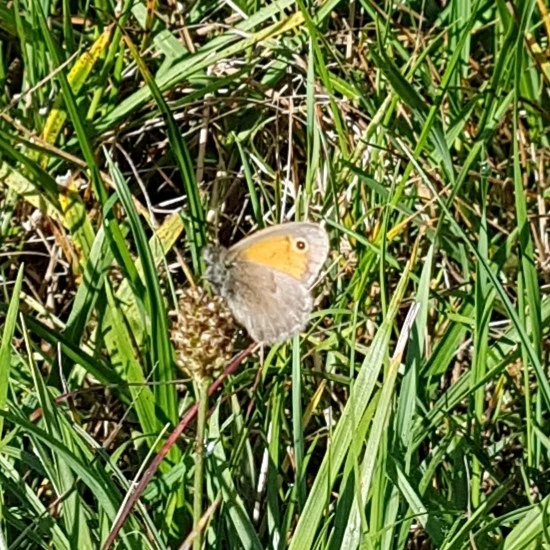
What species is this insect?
Coenonympha pamphilus
